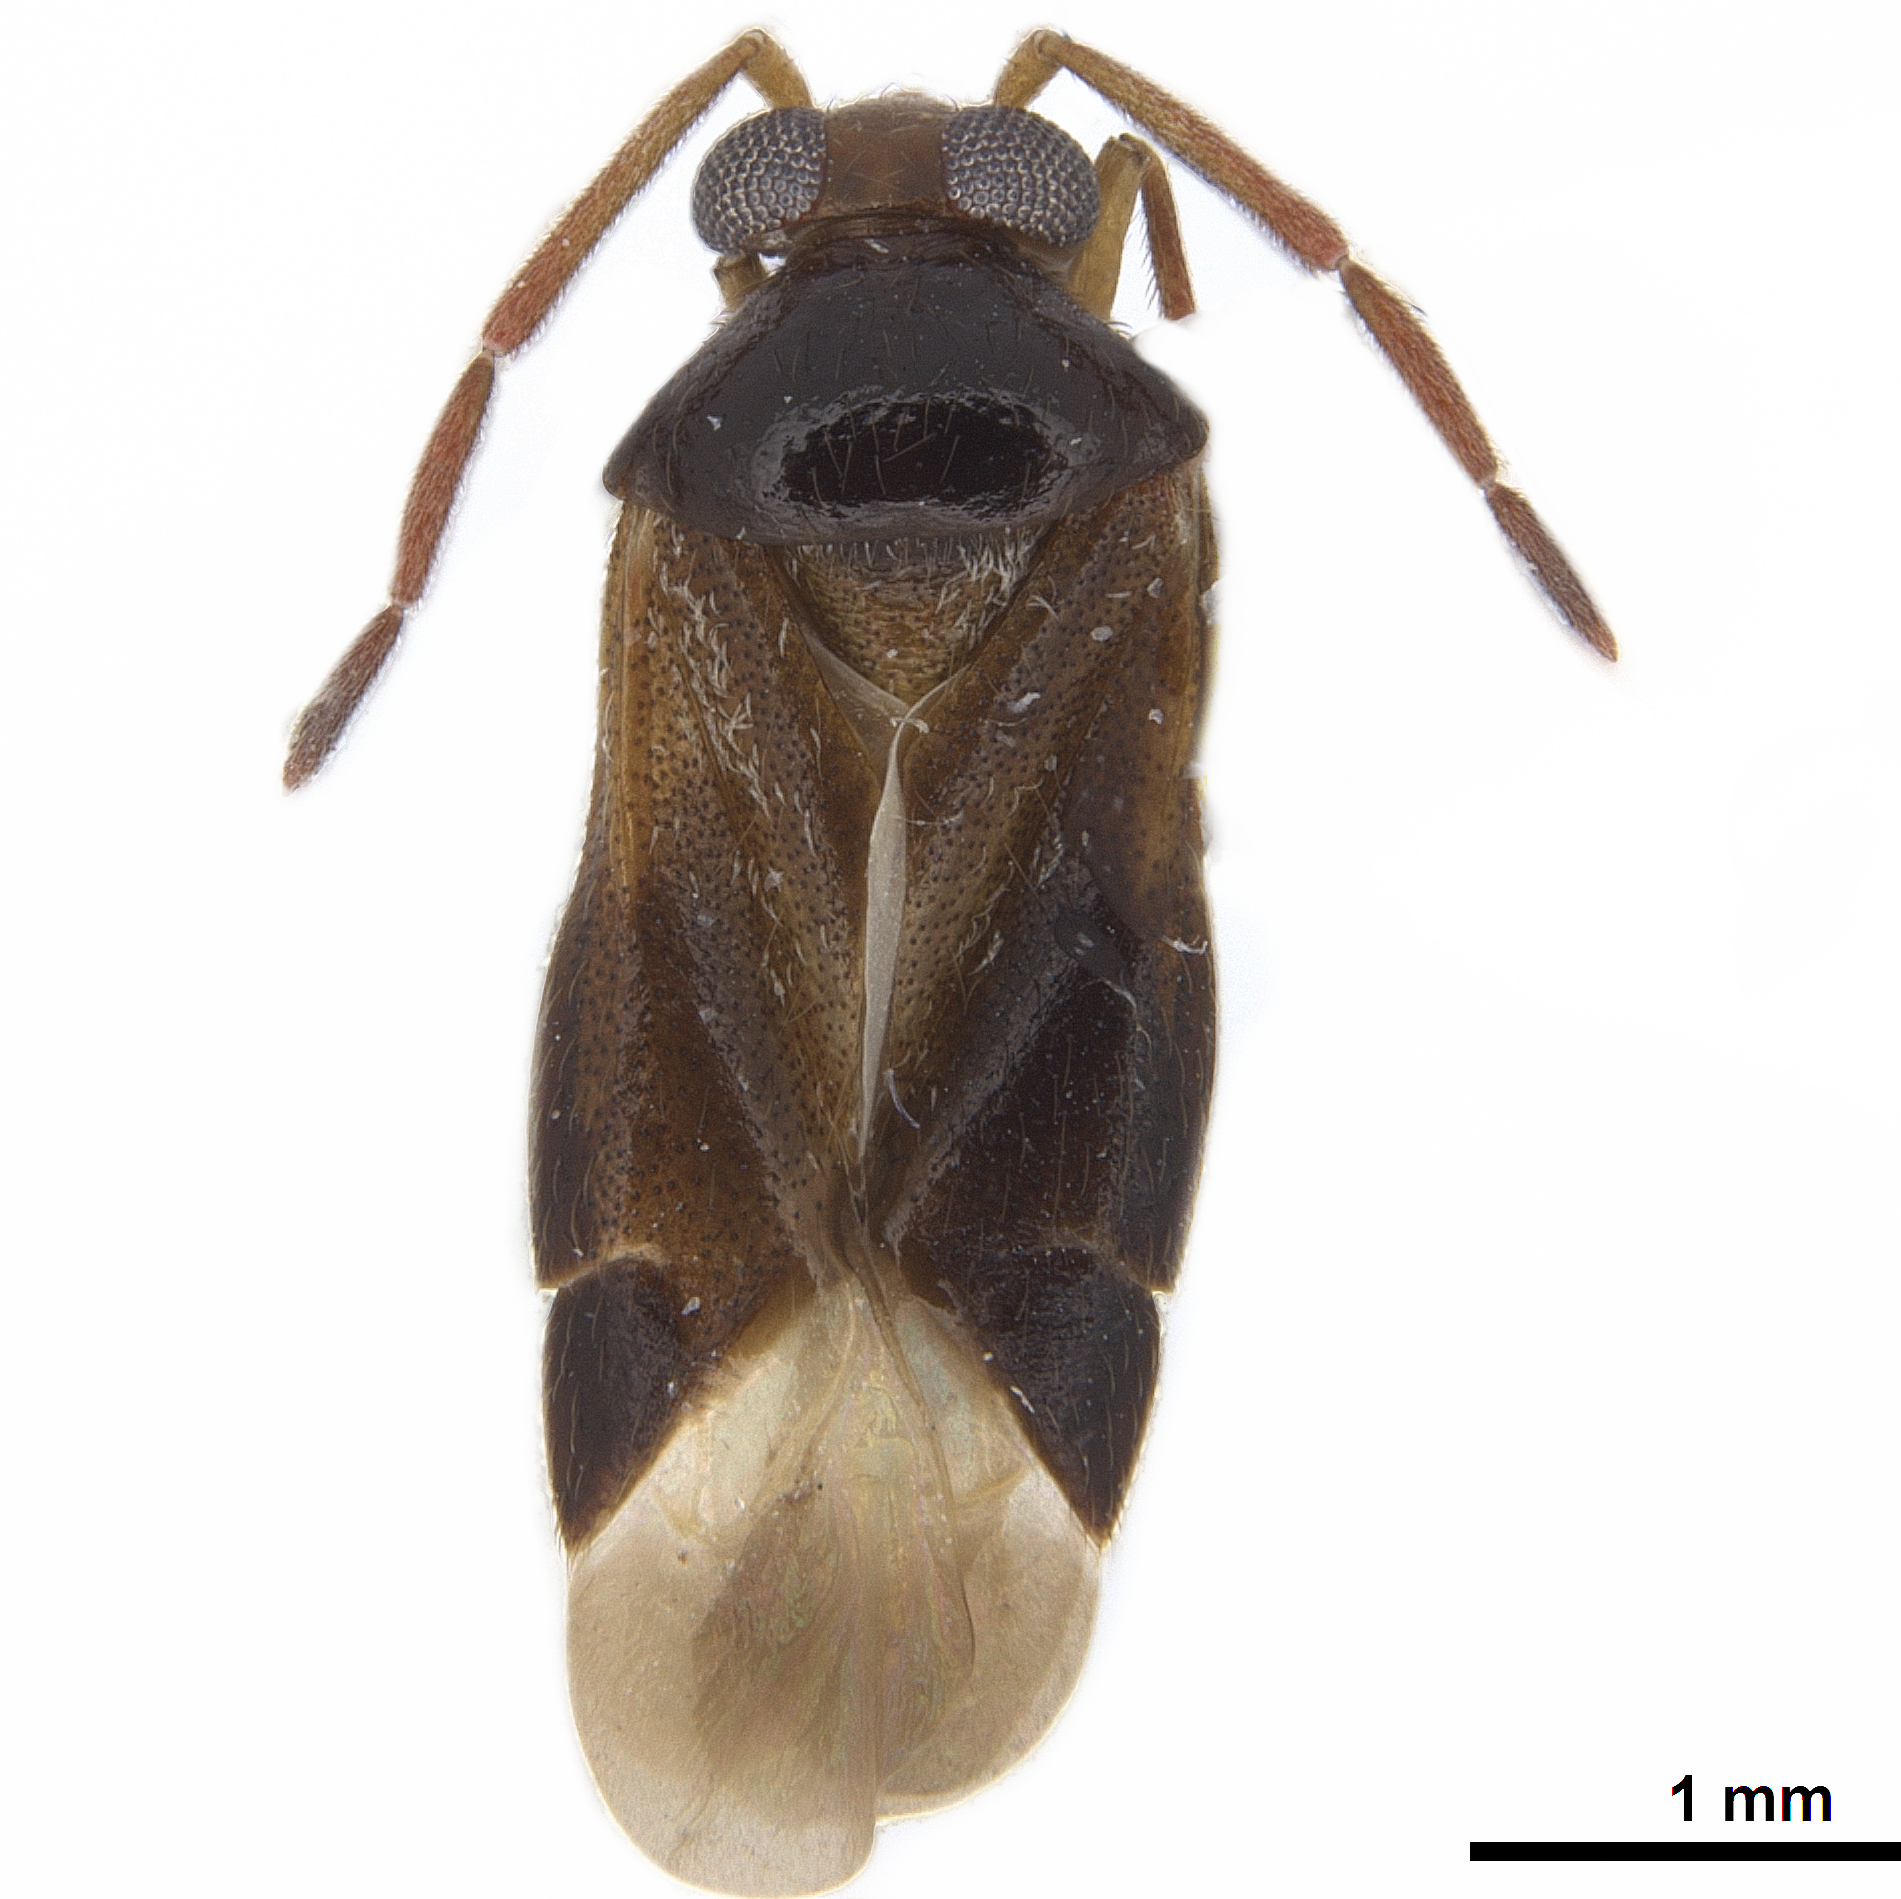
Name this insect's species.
Ceratocapsidea balli
